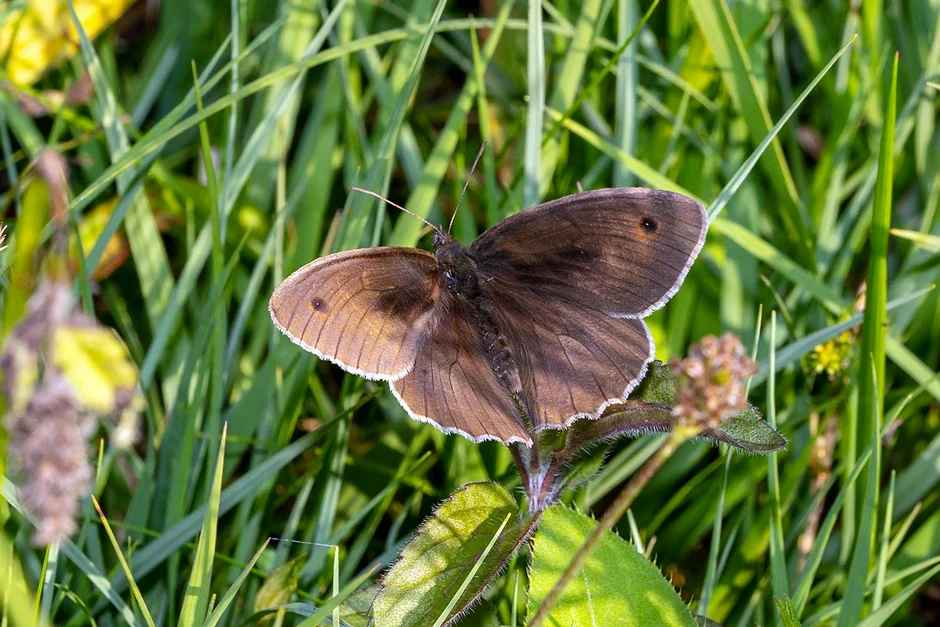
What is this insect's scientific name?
Maniola jurtina
